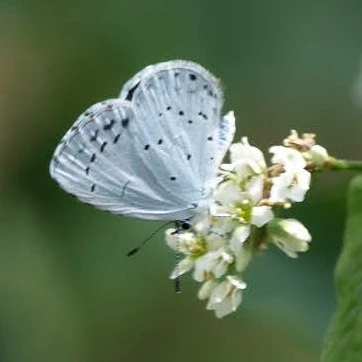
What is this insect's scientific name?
Celastrina argiolus
